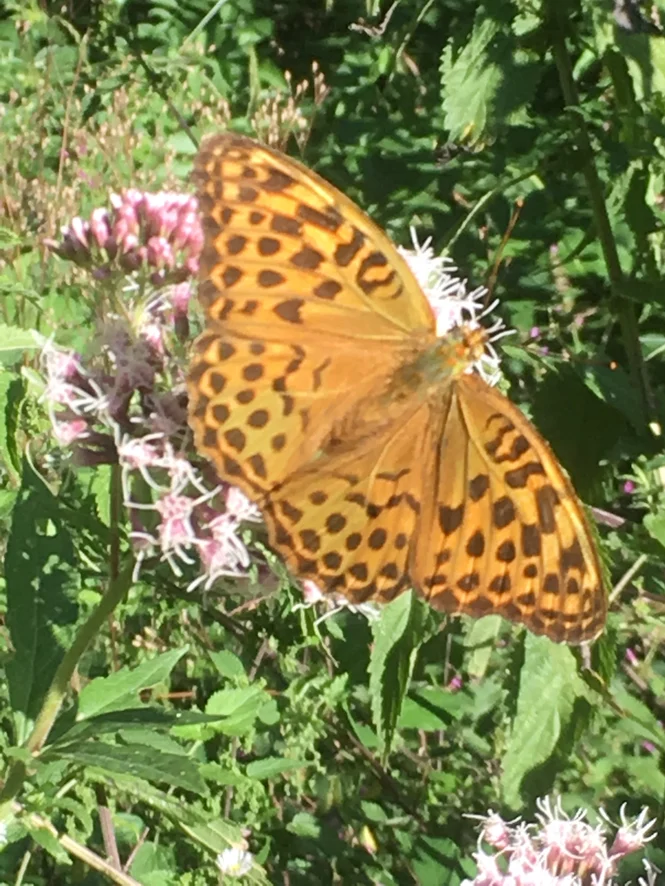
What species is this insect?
Argynnis paphia
